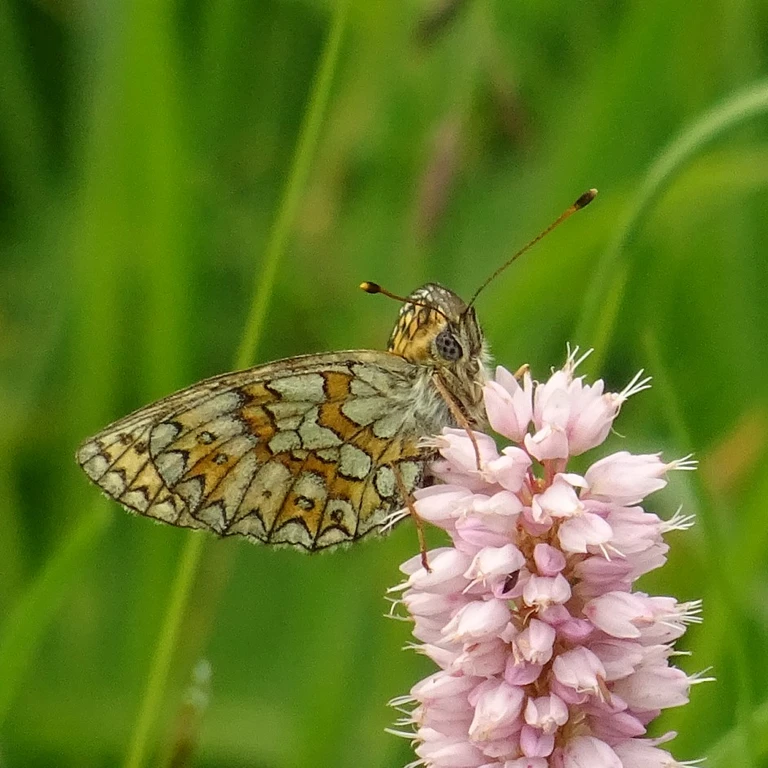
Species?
Boloria eunomia
